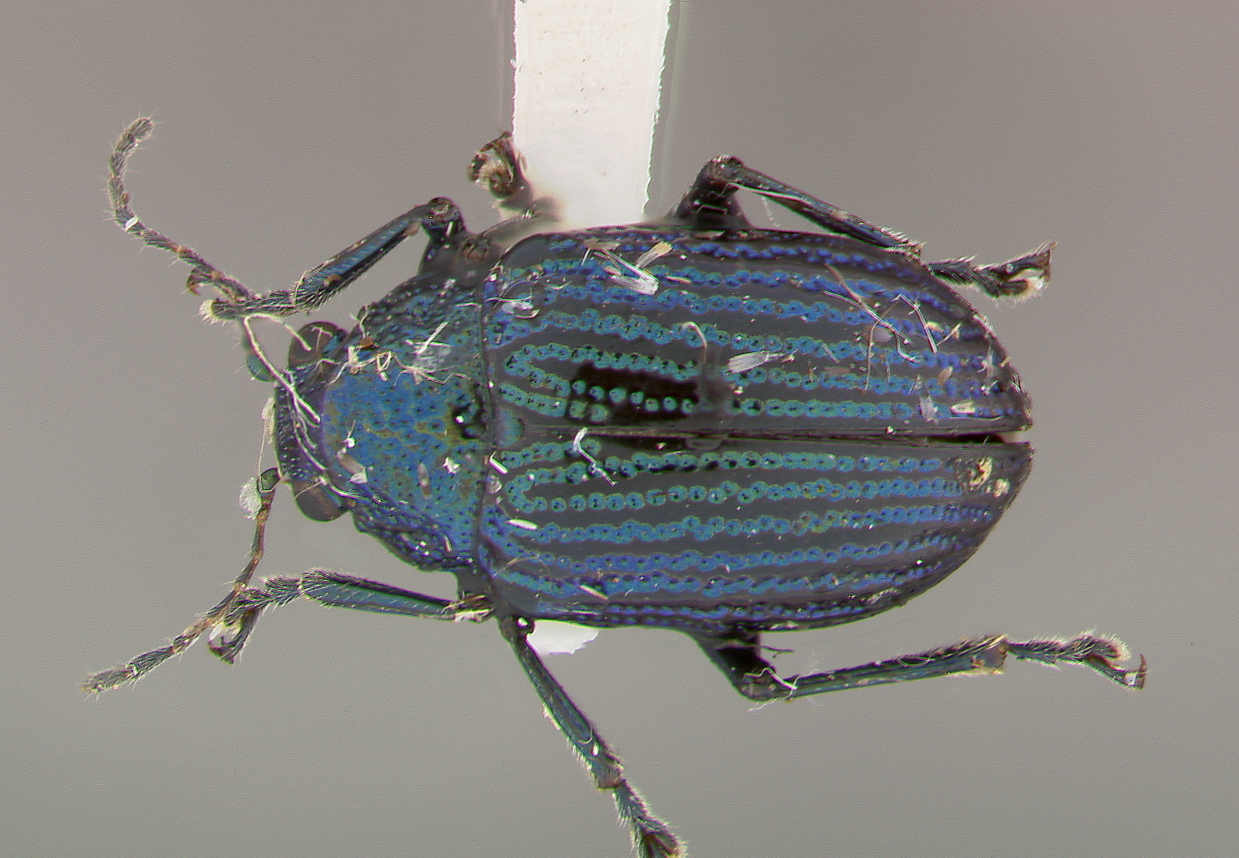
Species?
Colaspis farri
